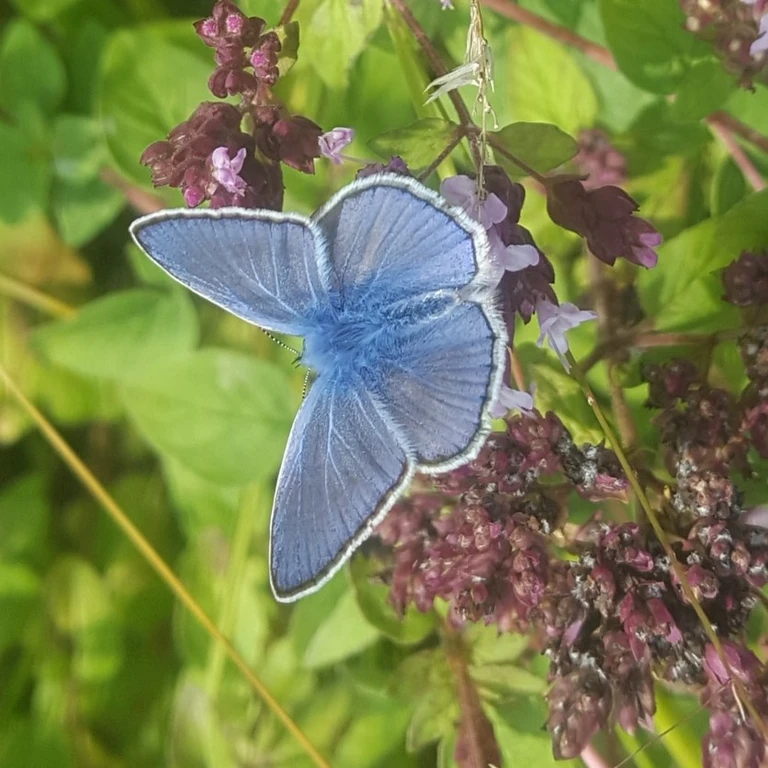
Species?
Polyommatus icarus
